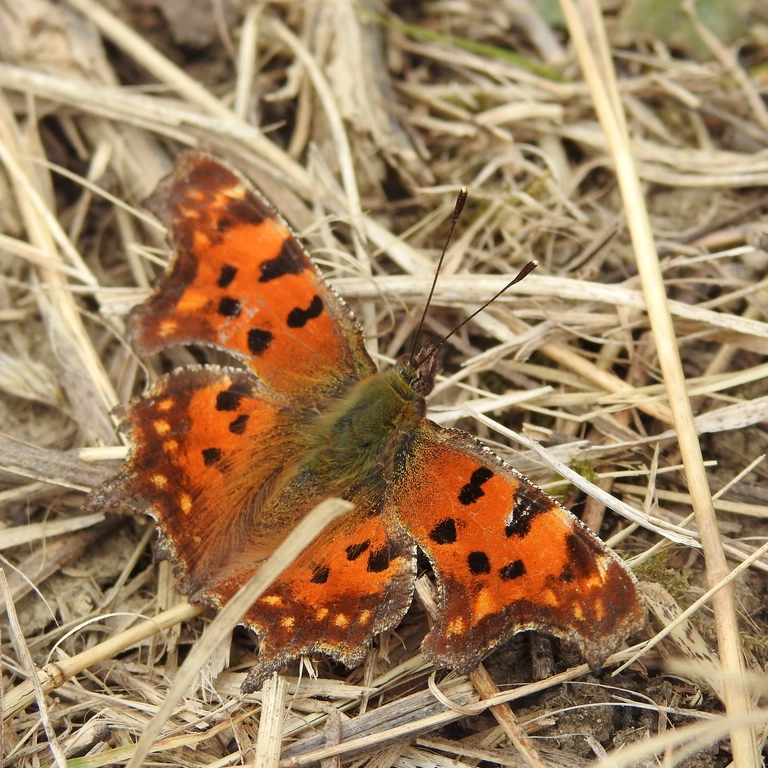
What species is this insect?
Polygonia c-album
